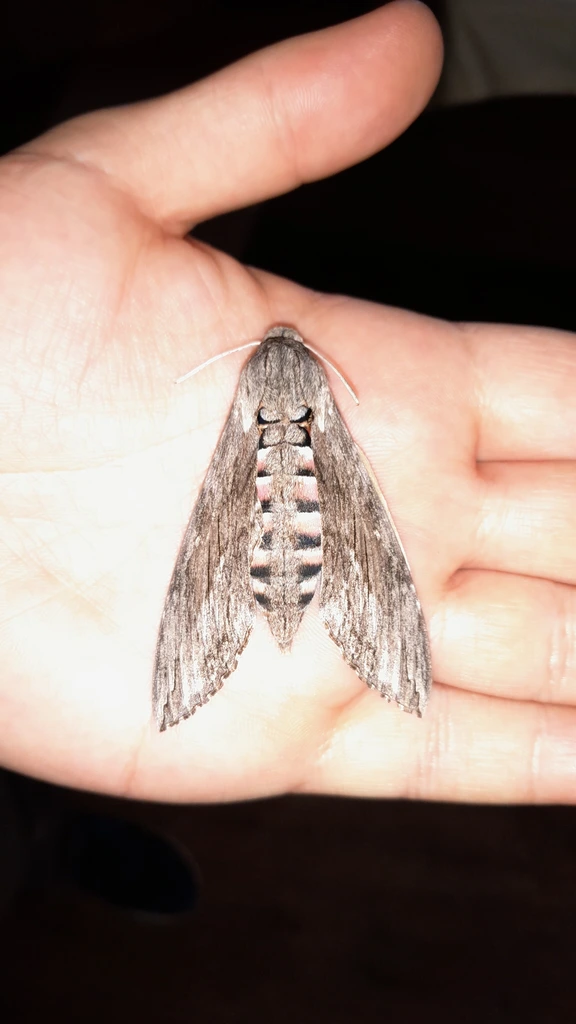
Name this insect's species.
Agrius convolvuli
